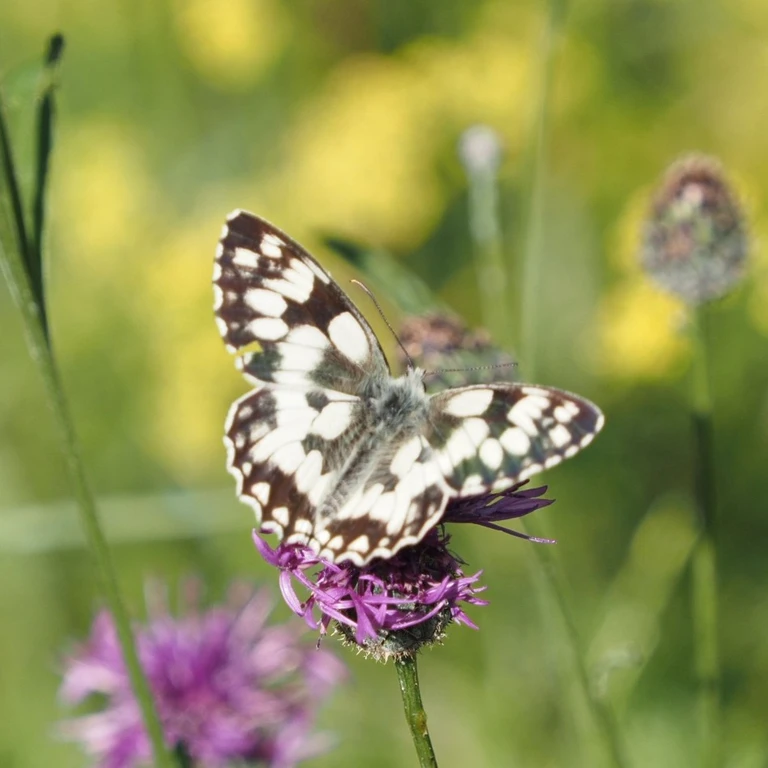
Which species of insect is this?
Melanargia galathea
